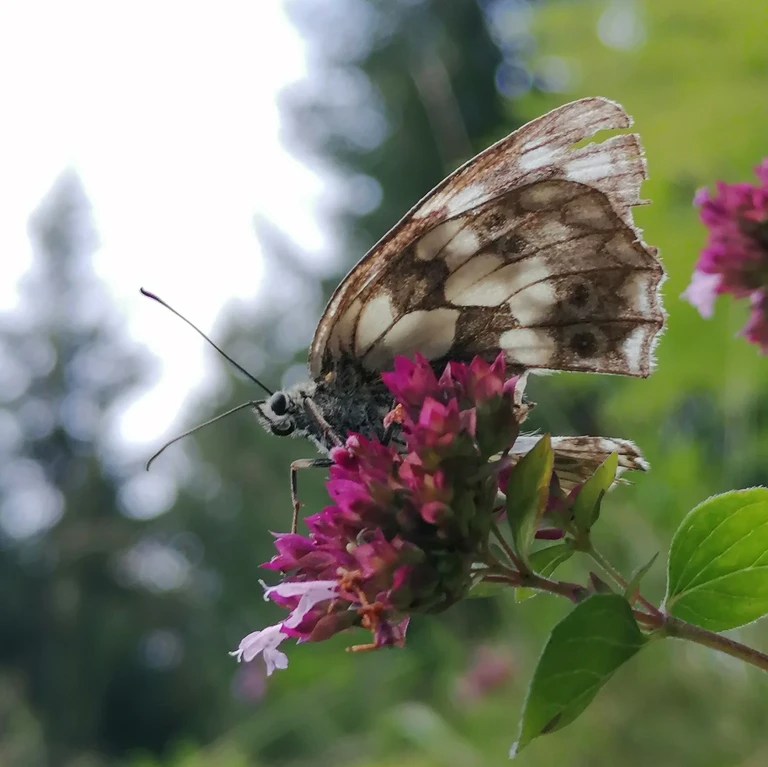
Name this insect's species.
Melanargia galathea
